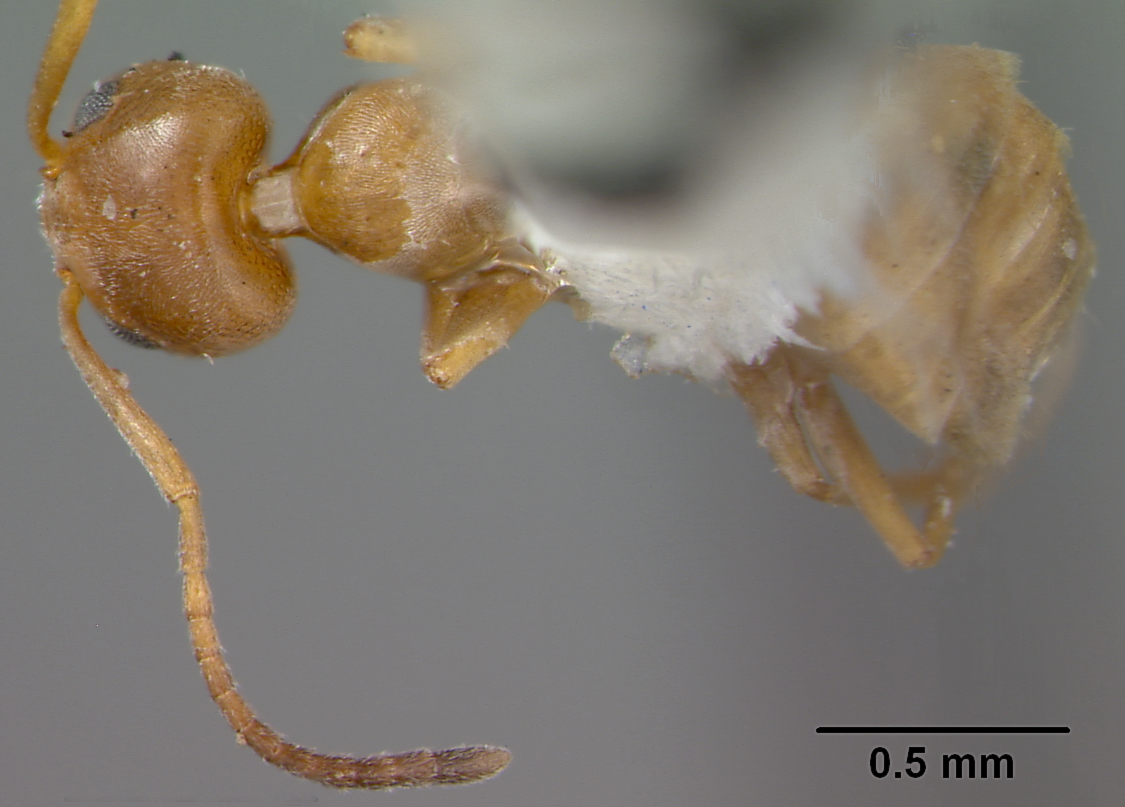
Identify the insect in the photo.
Forelius foetidus
